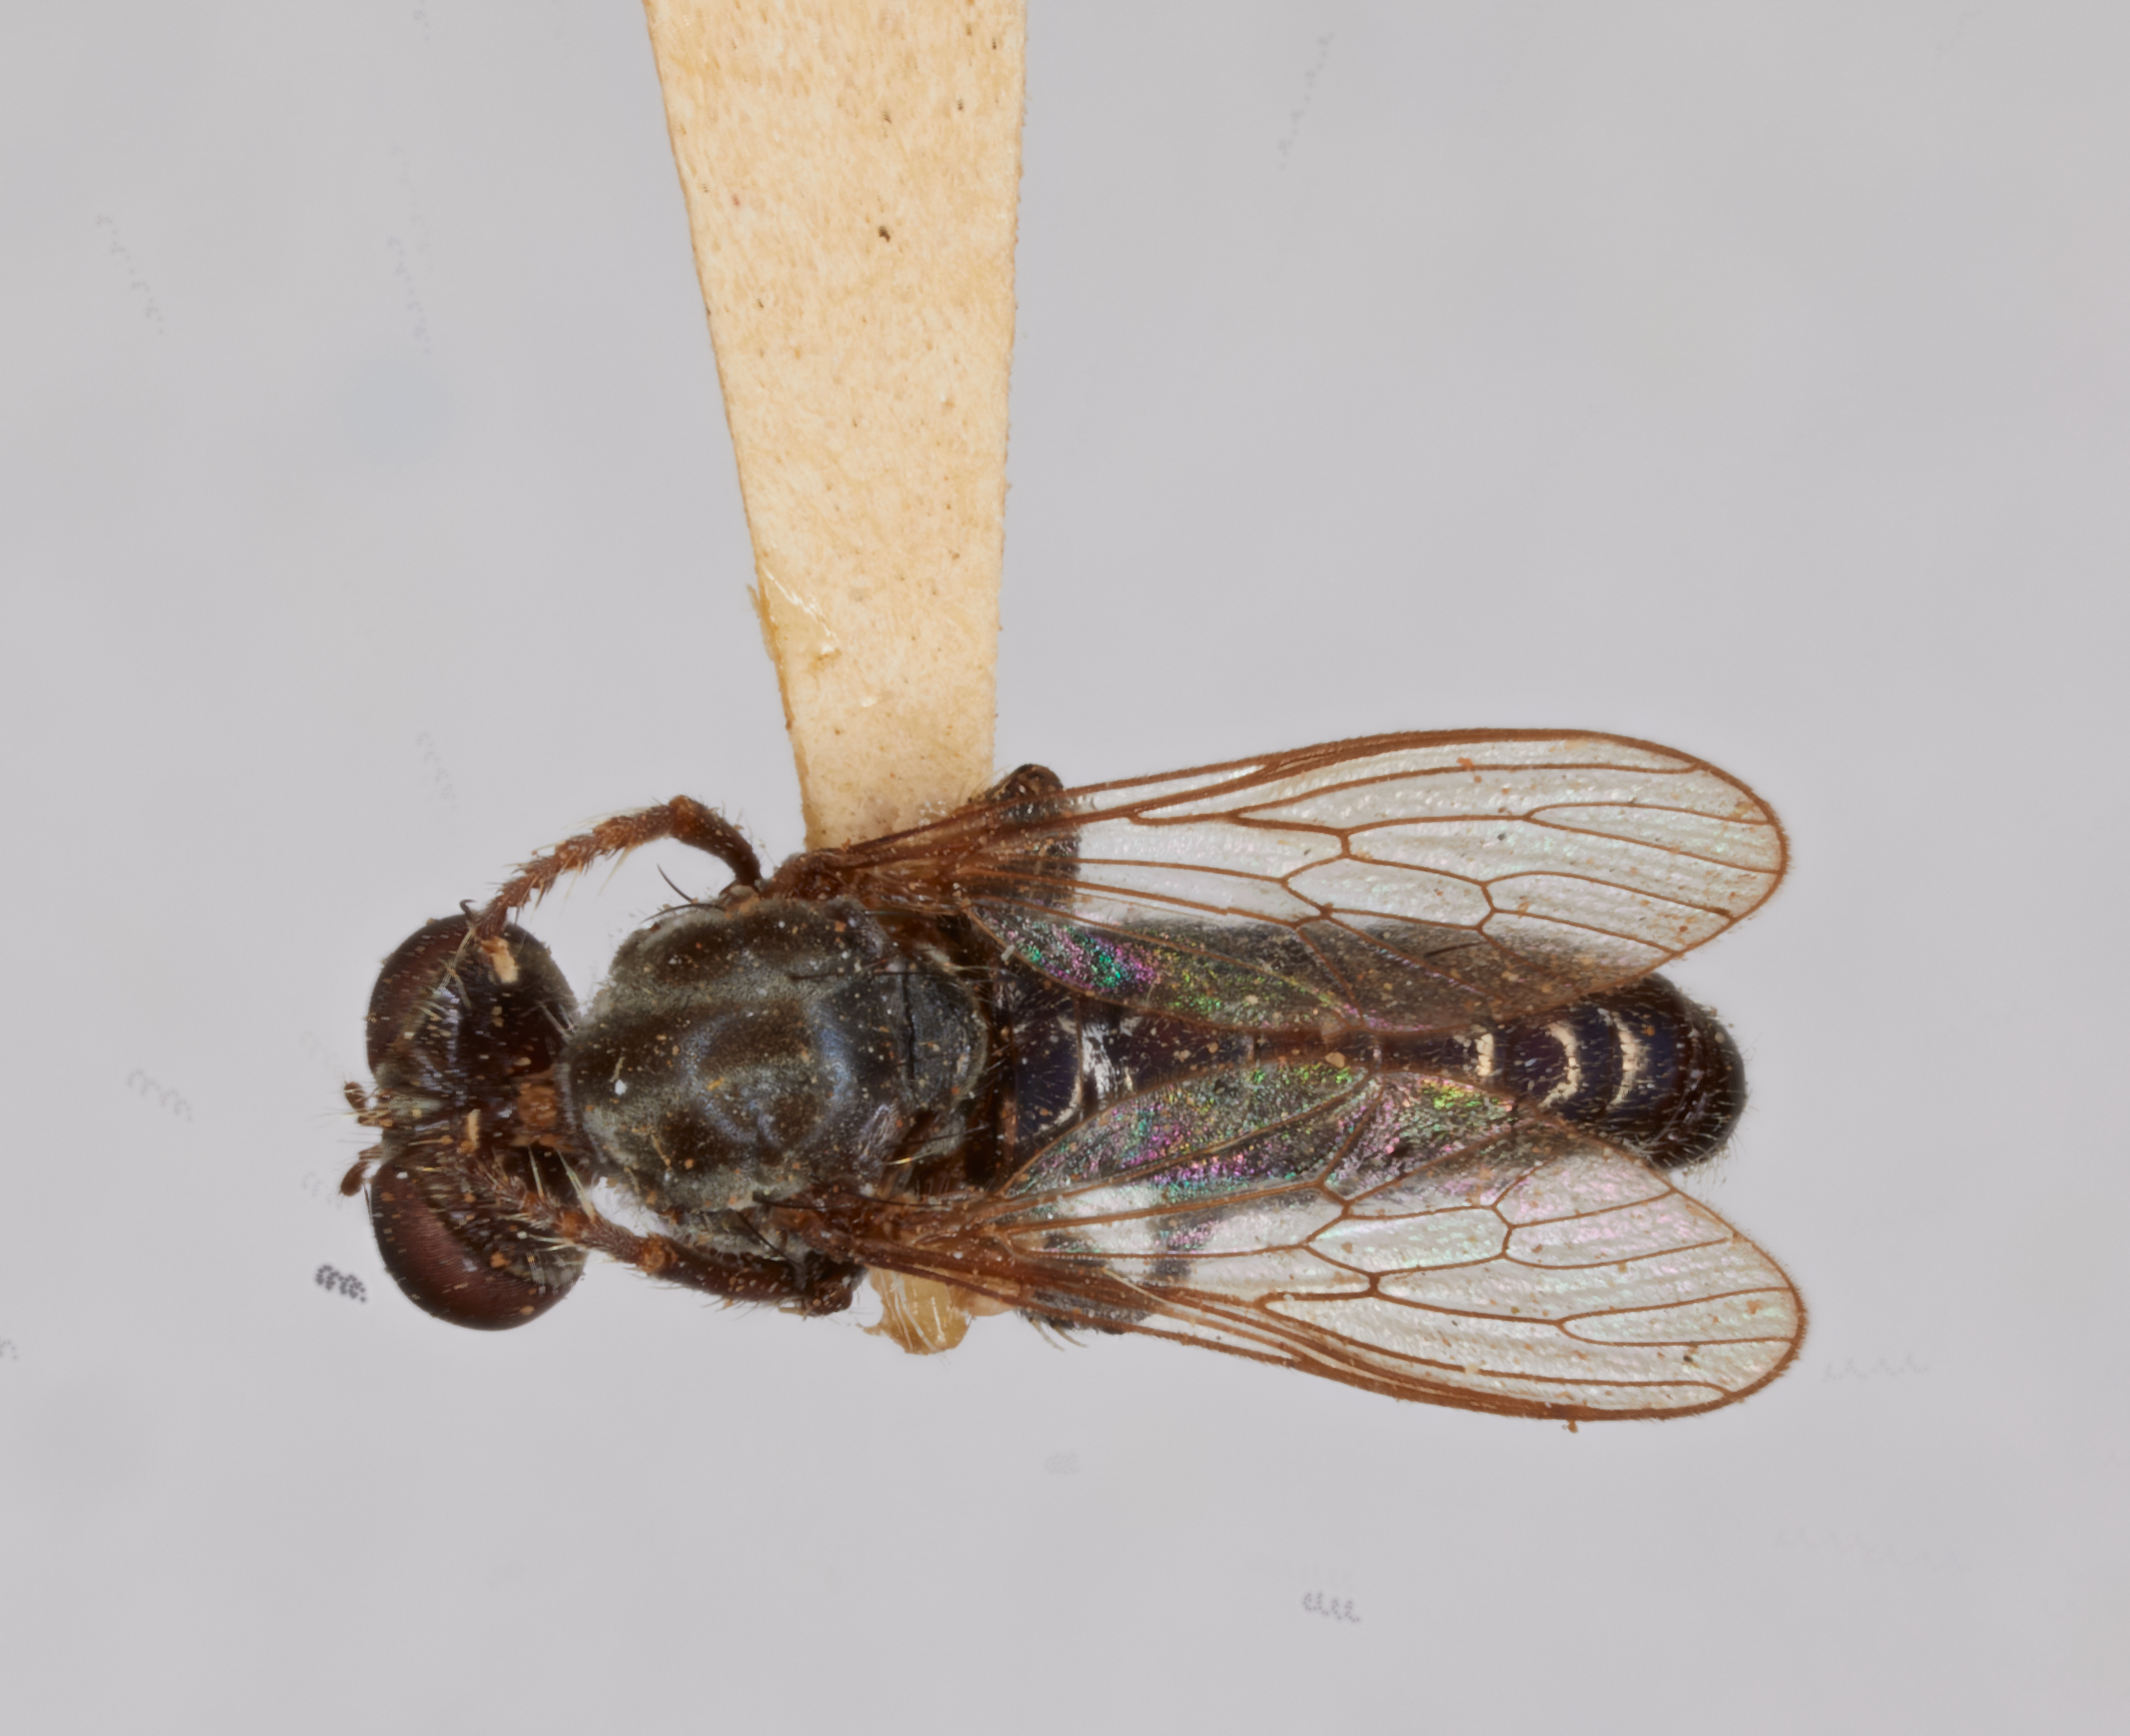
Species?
Hadrokolos pritchardi
